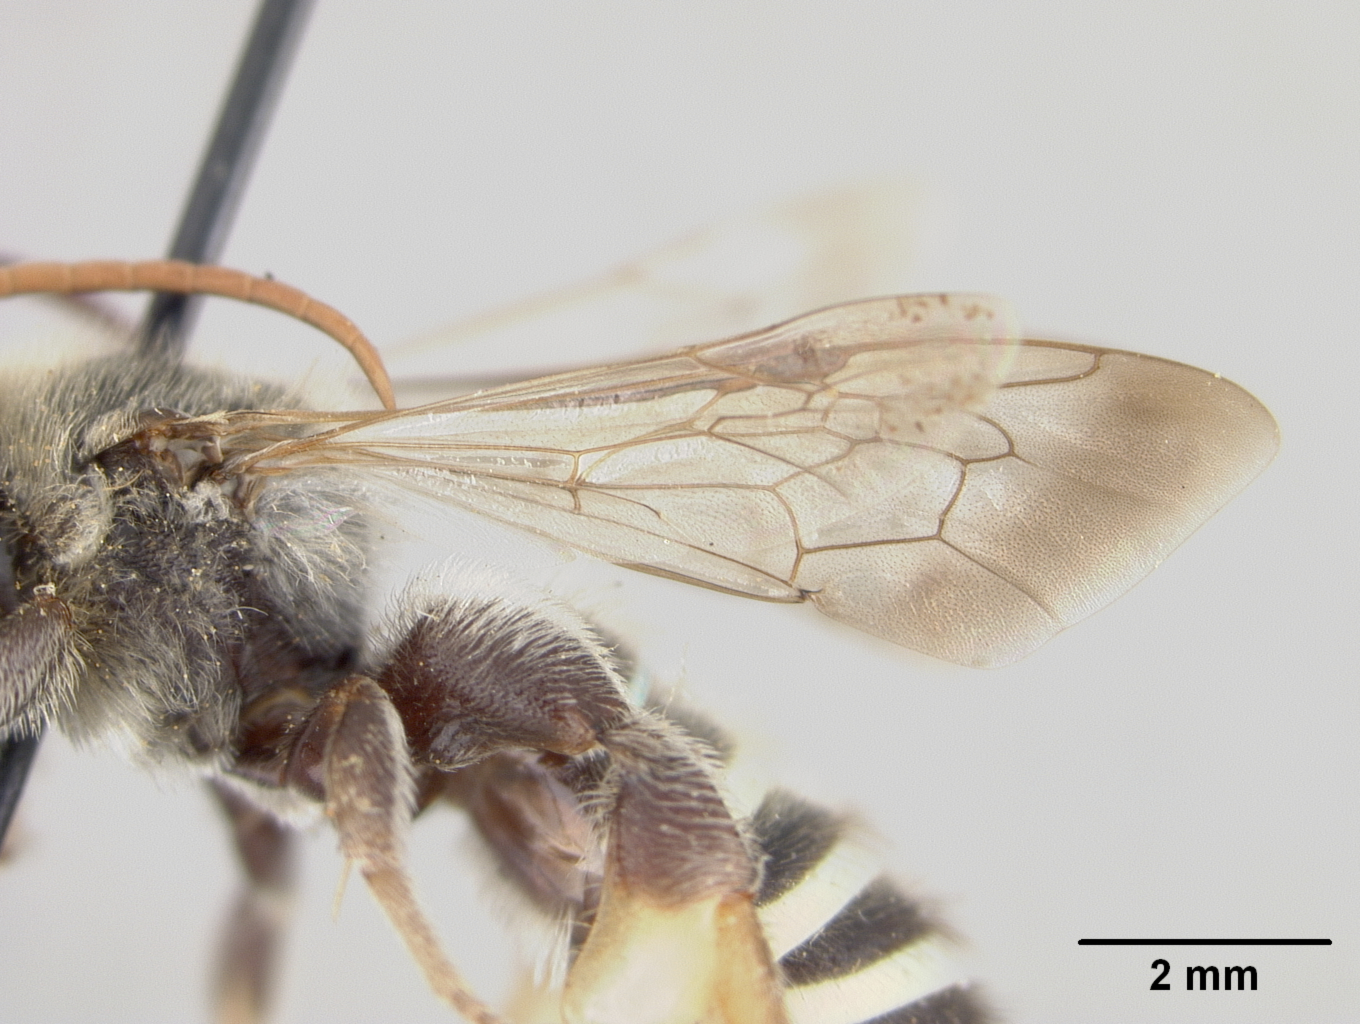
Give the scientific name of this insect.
Nomia californica
